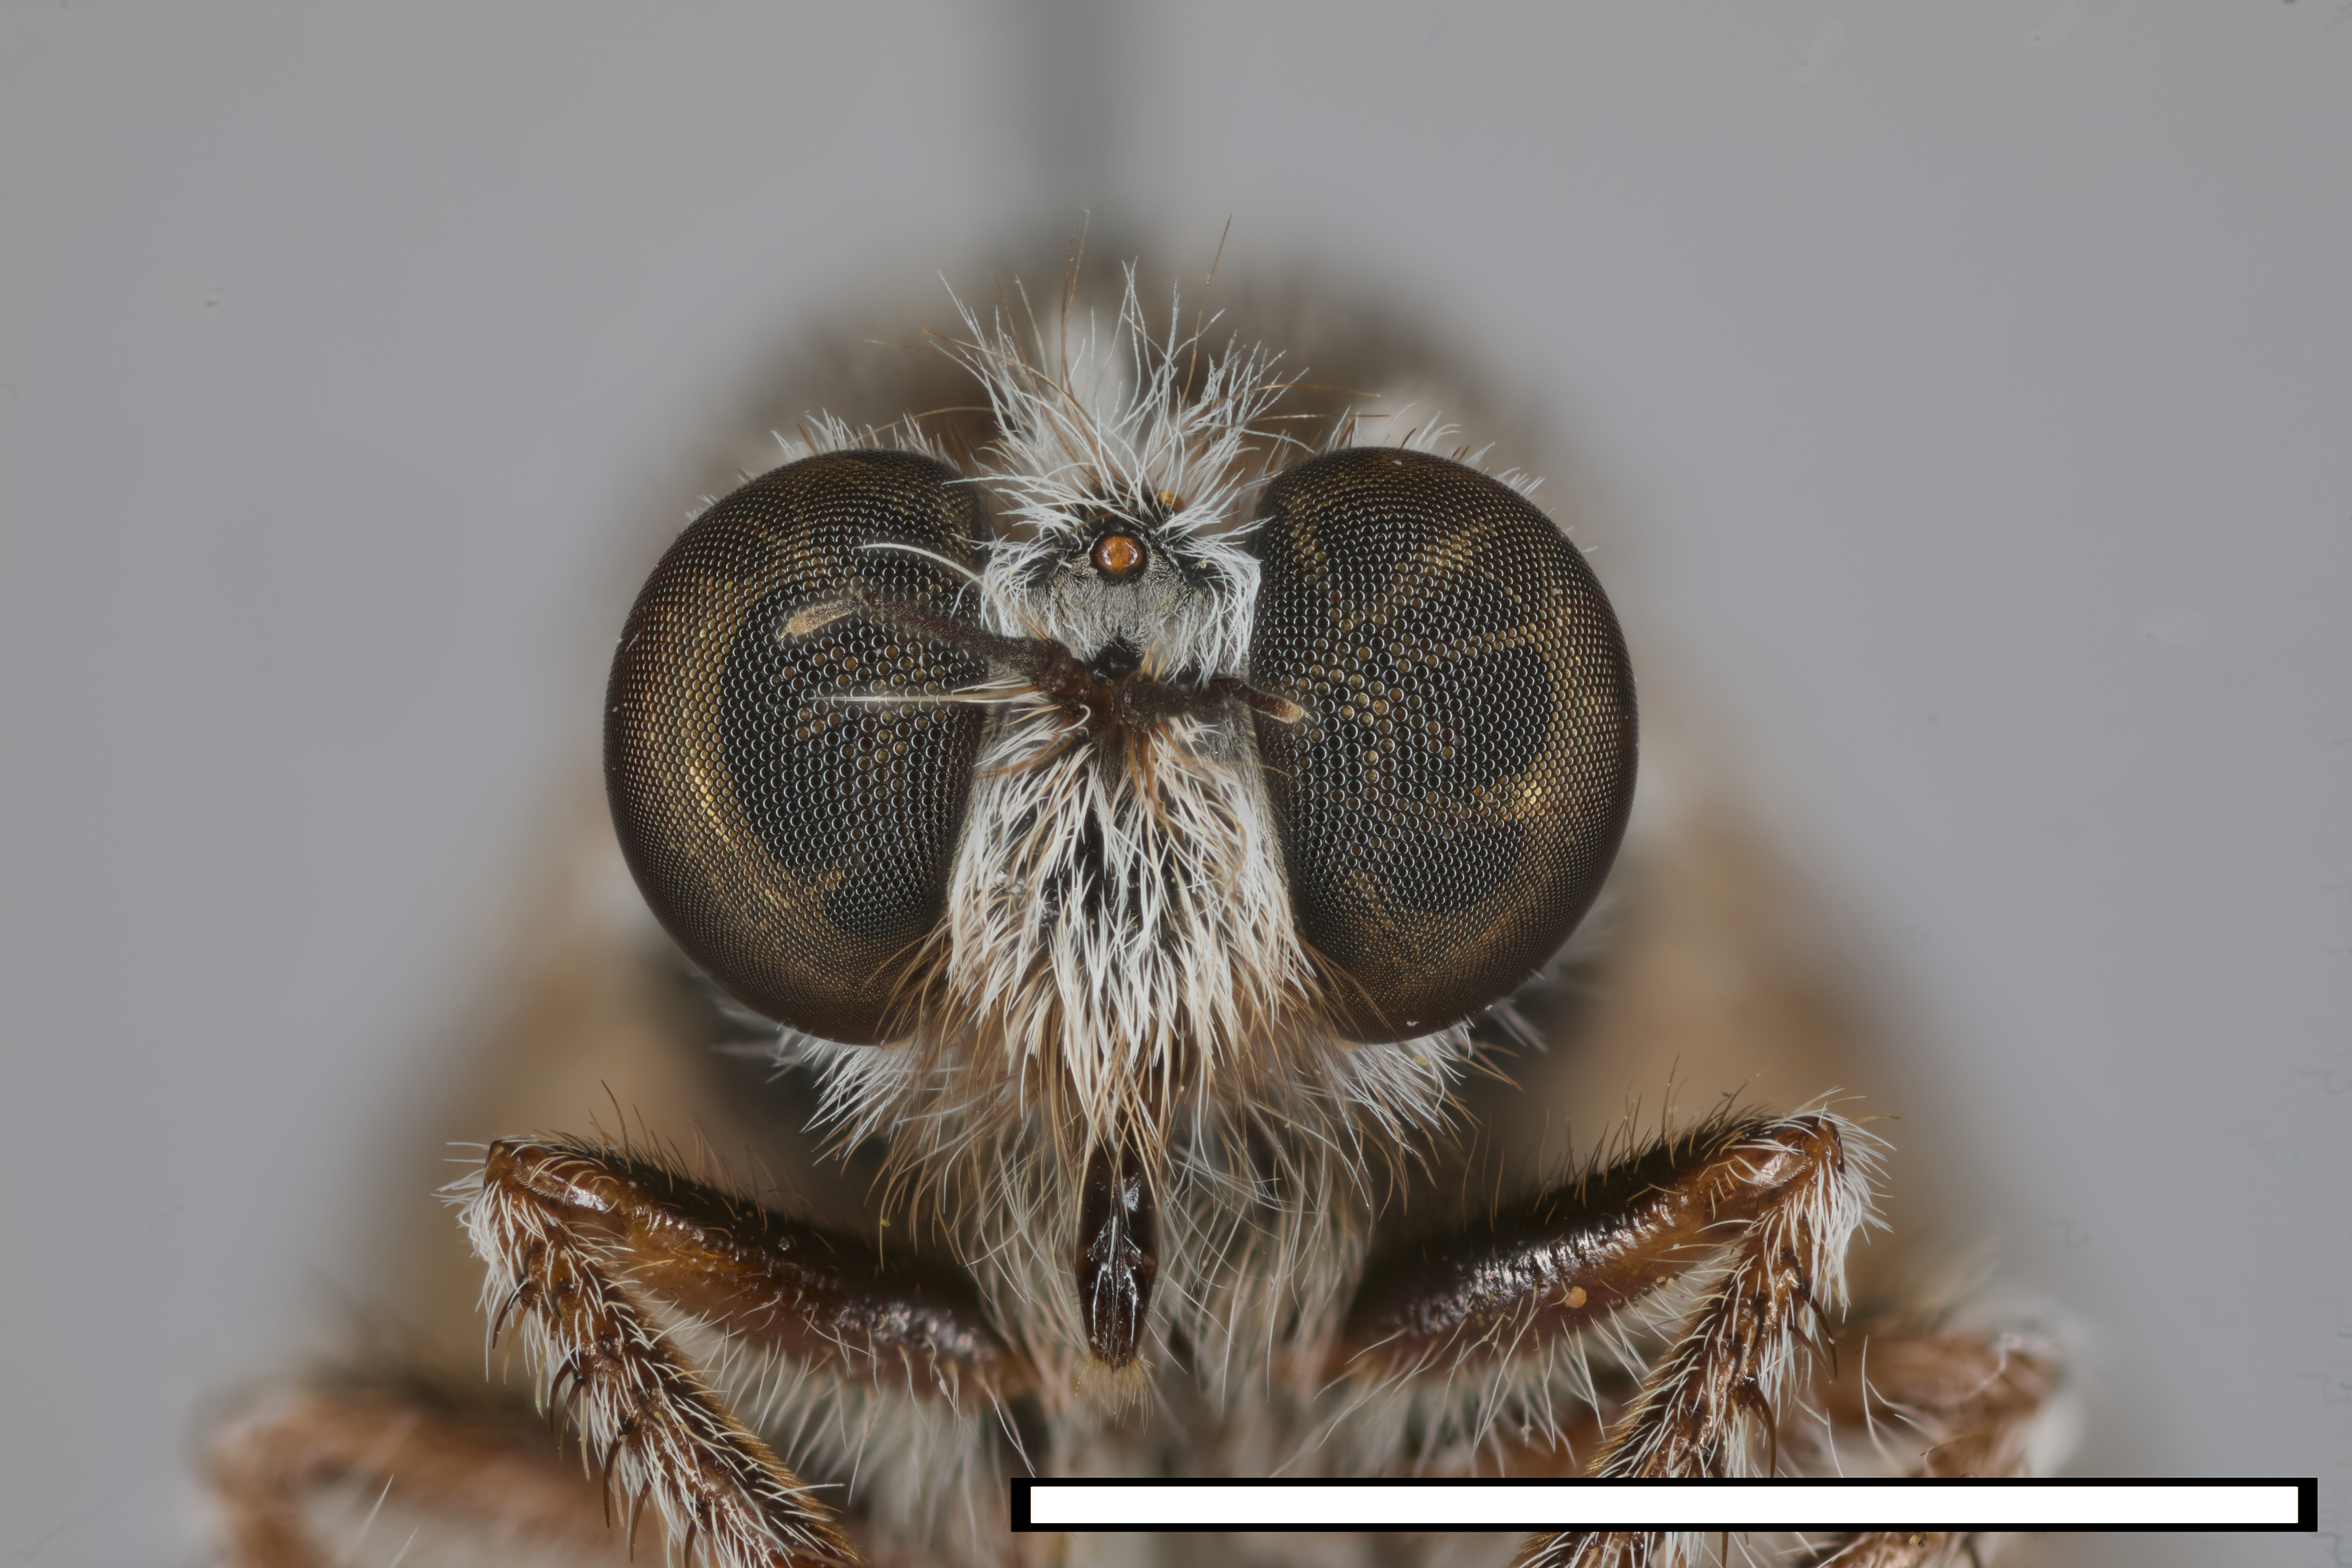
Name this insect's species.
Acnephalomyia andrenoides
